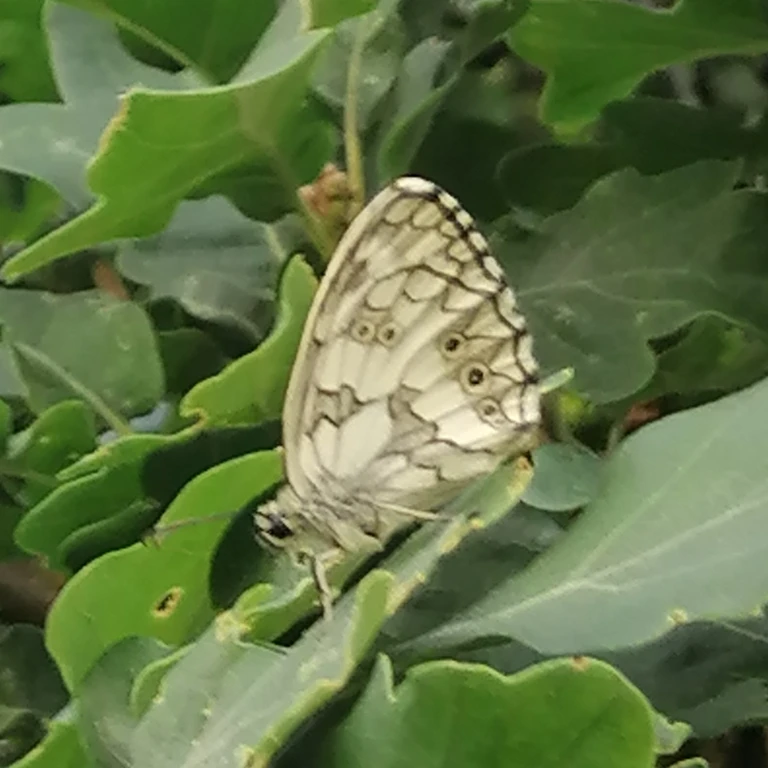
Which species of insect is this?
Melanargia galathea
